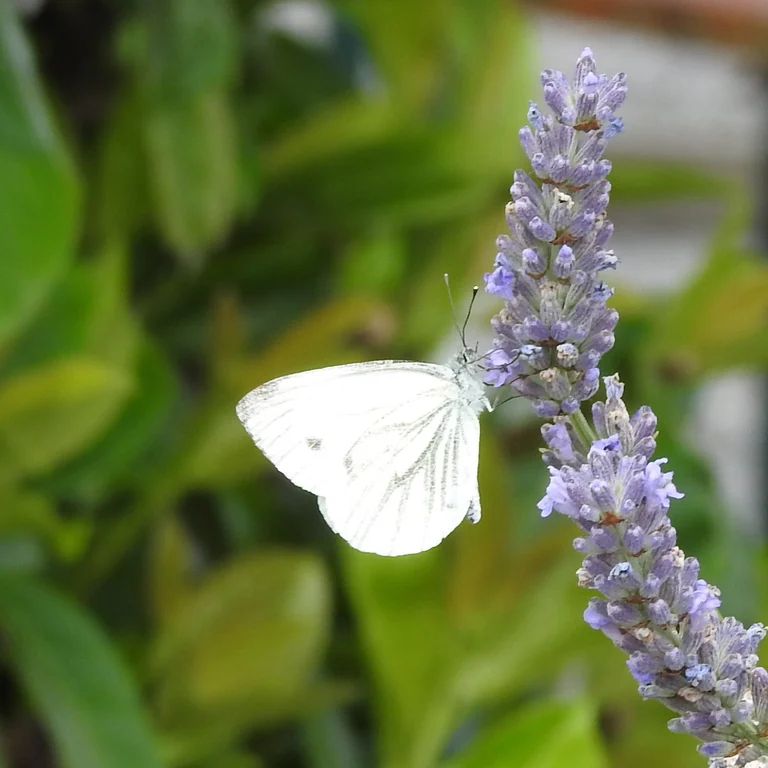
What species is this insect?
Pieris napi
